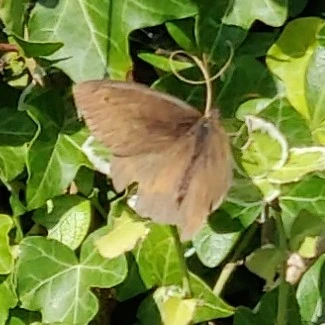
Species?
Maniola jurtina
